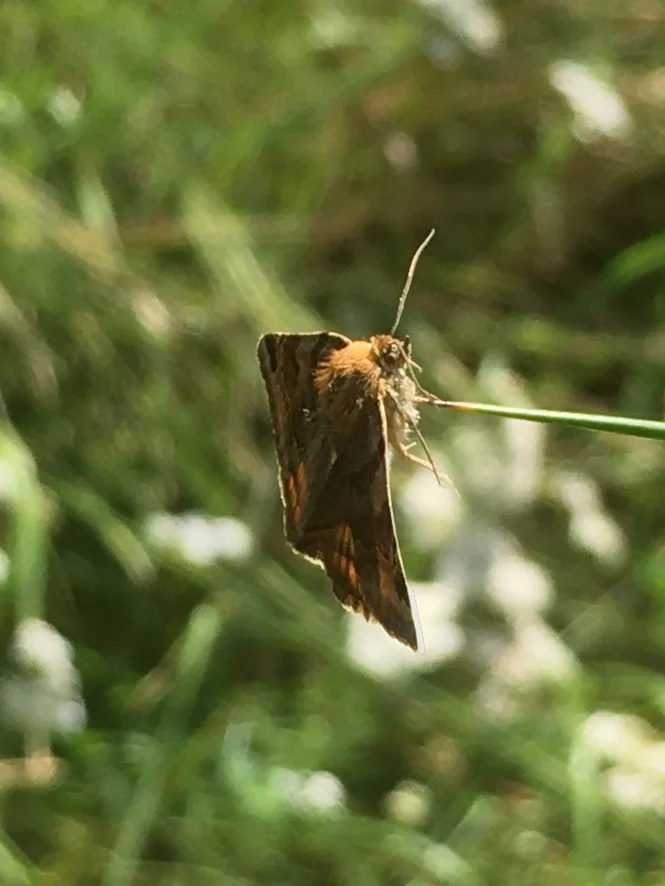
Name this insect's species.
Euclidia glyphica
